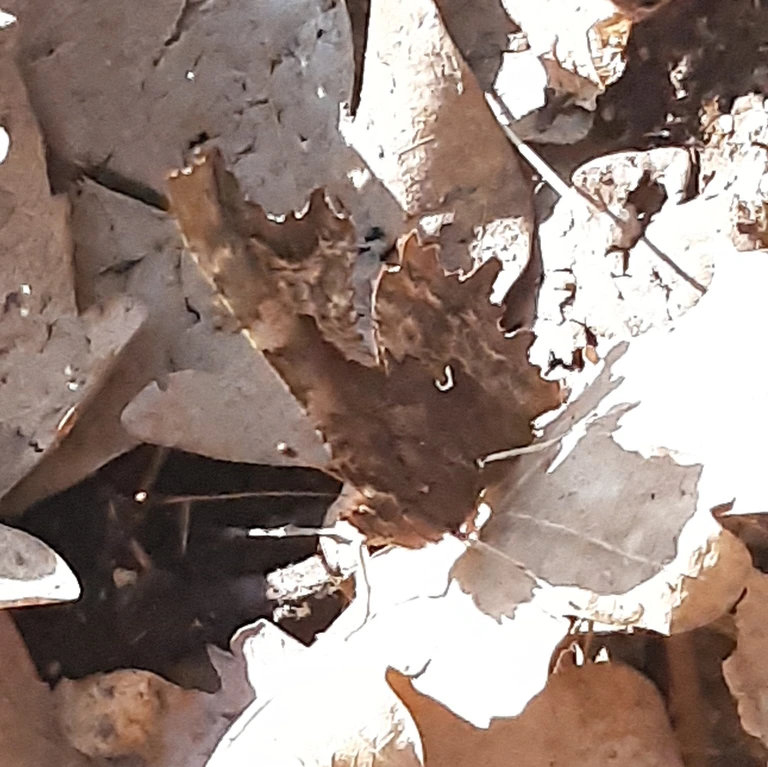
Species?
Polygonia c-album
